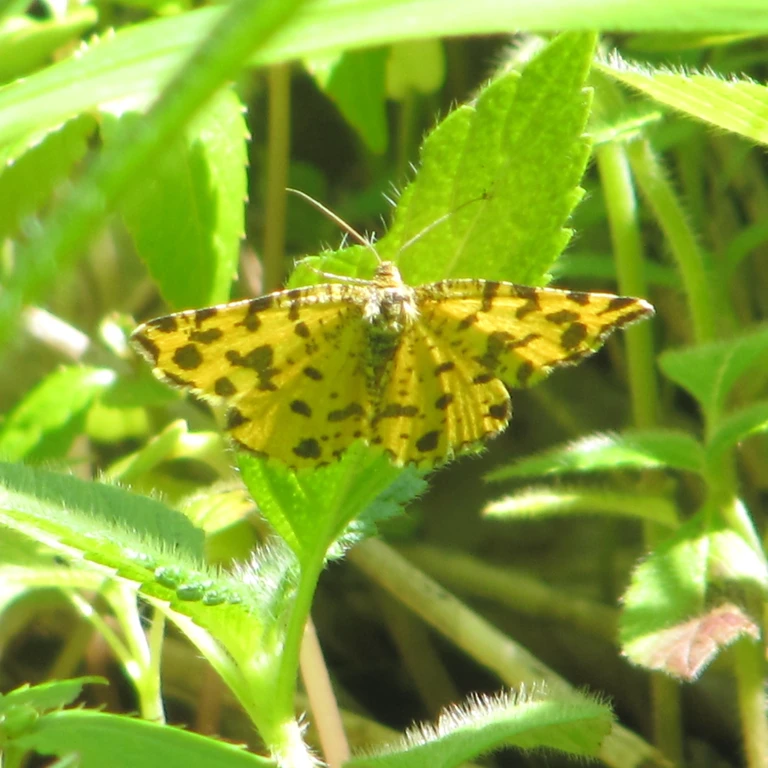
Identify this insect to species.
Pseudopanthera macularia
